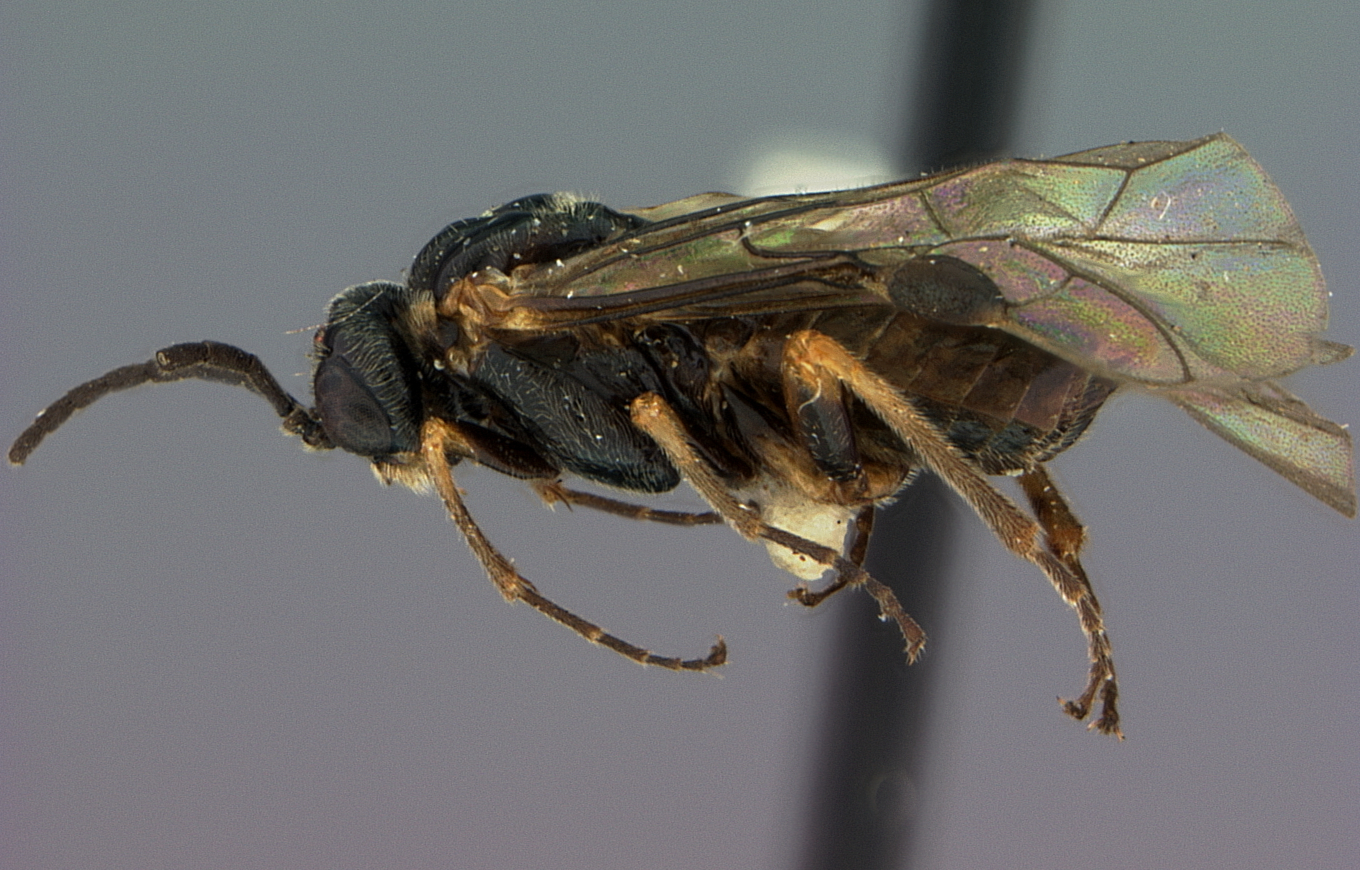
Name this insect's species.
Prolatus artus
